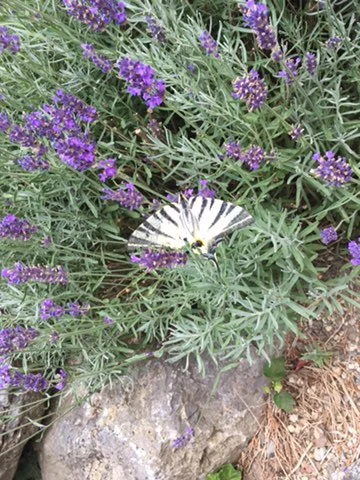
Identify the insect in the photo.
Iphiclides podalirius
